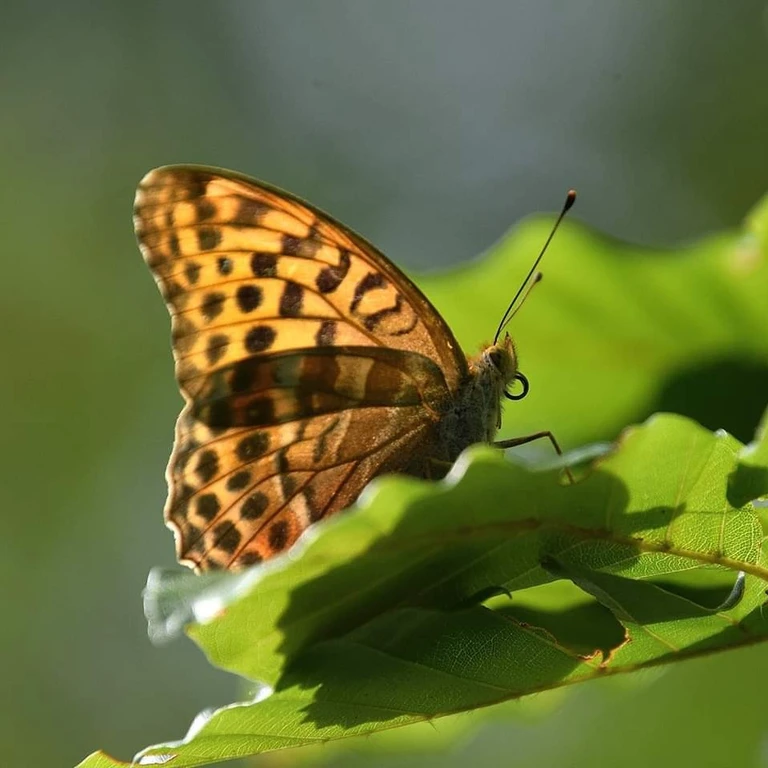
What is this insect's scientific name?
Argynnis paphia
